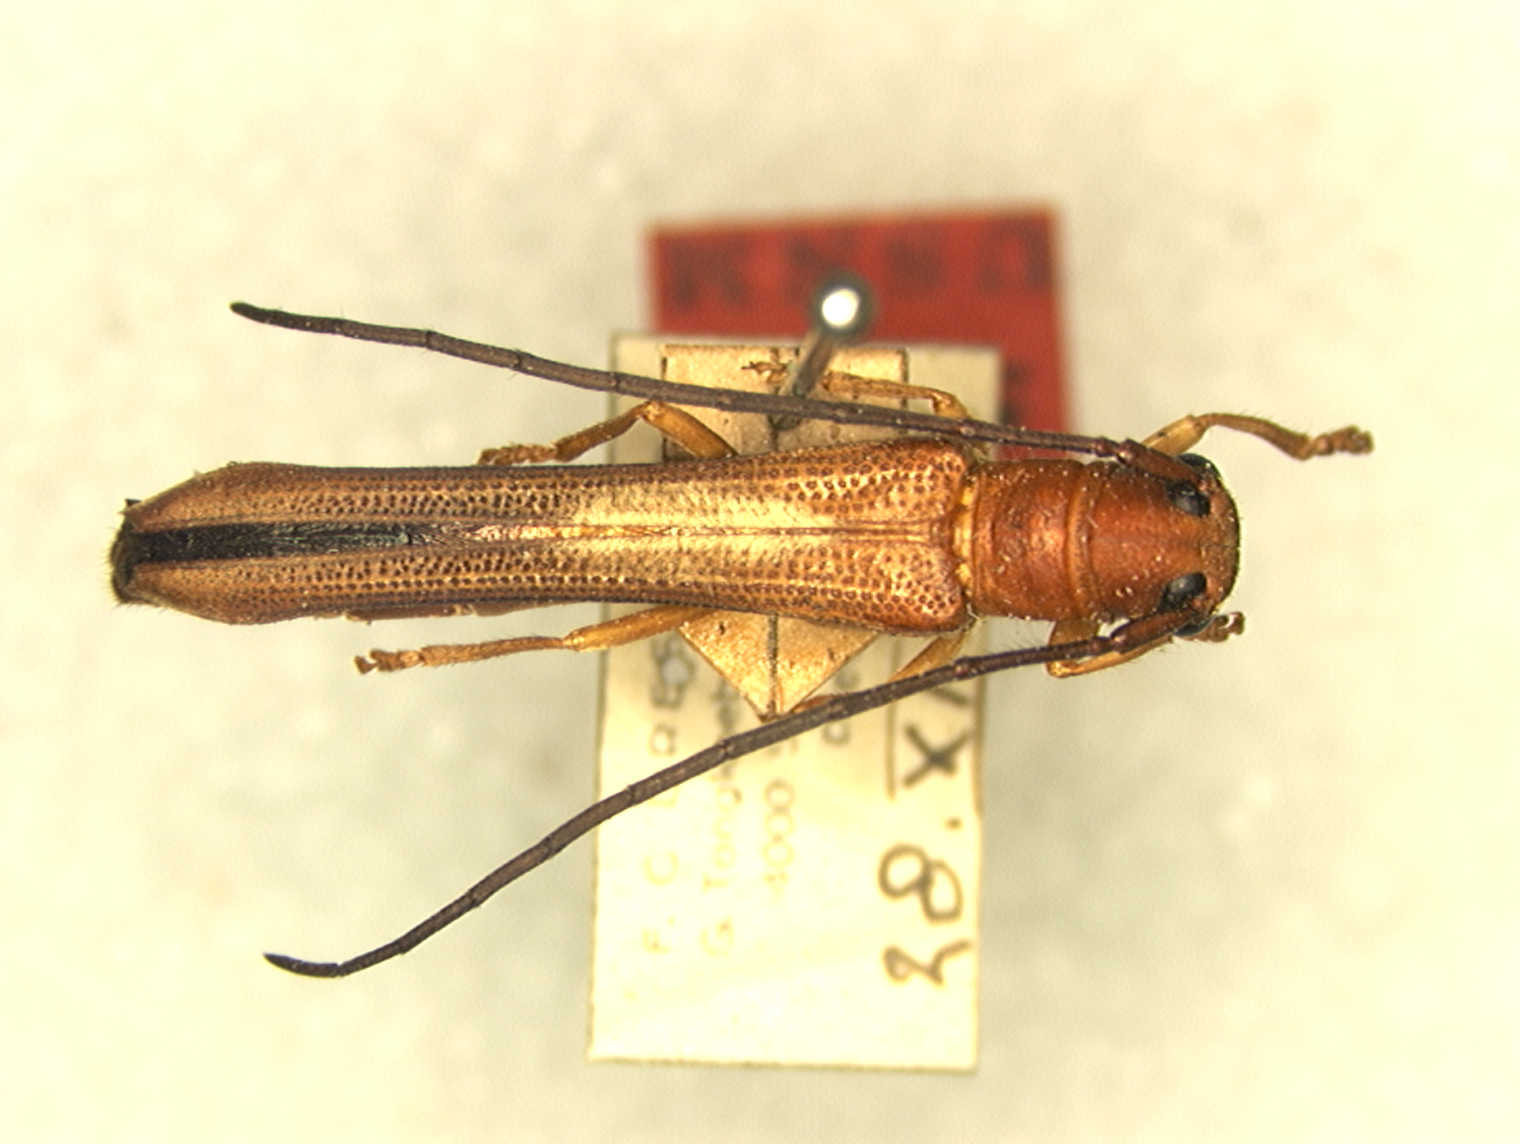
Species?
Oberea montivagans
